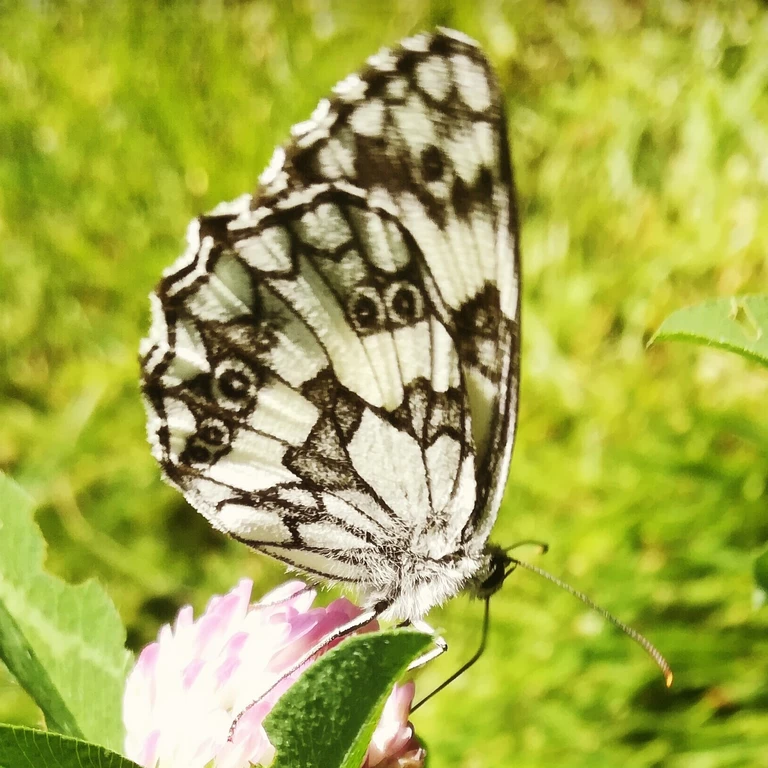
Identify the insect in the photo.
Melanargia galathea
